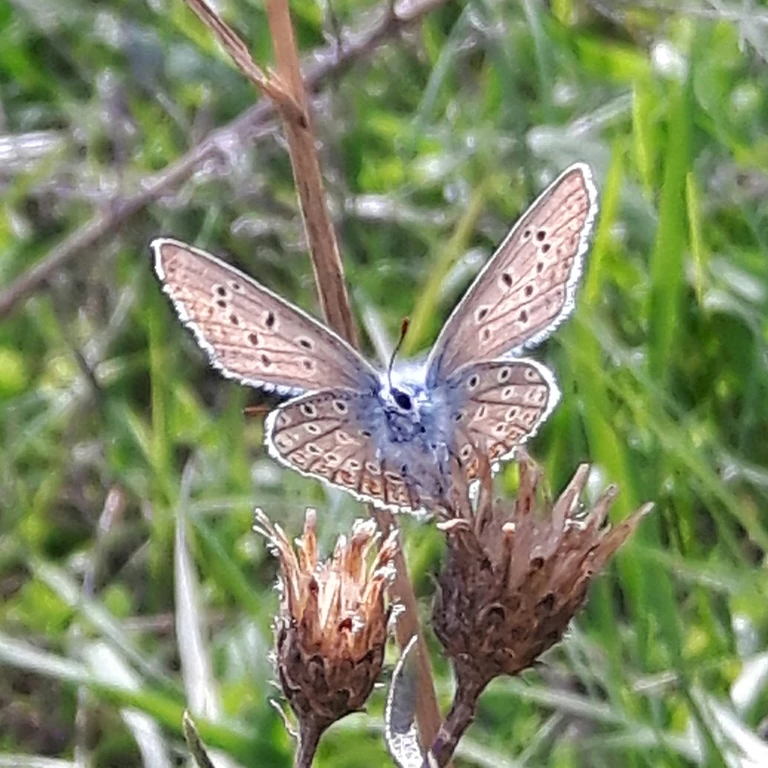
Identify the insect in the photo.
Polyommatus icarus
